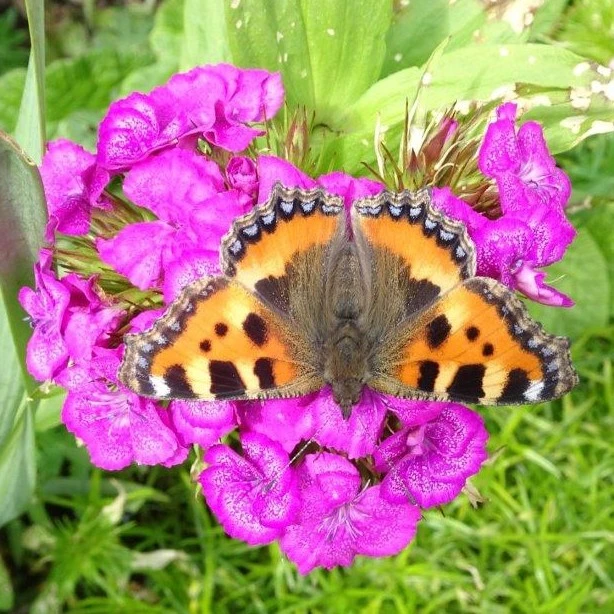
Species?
Aglais urticae
